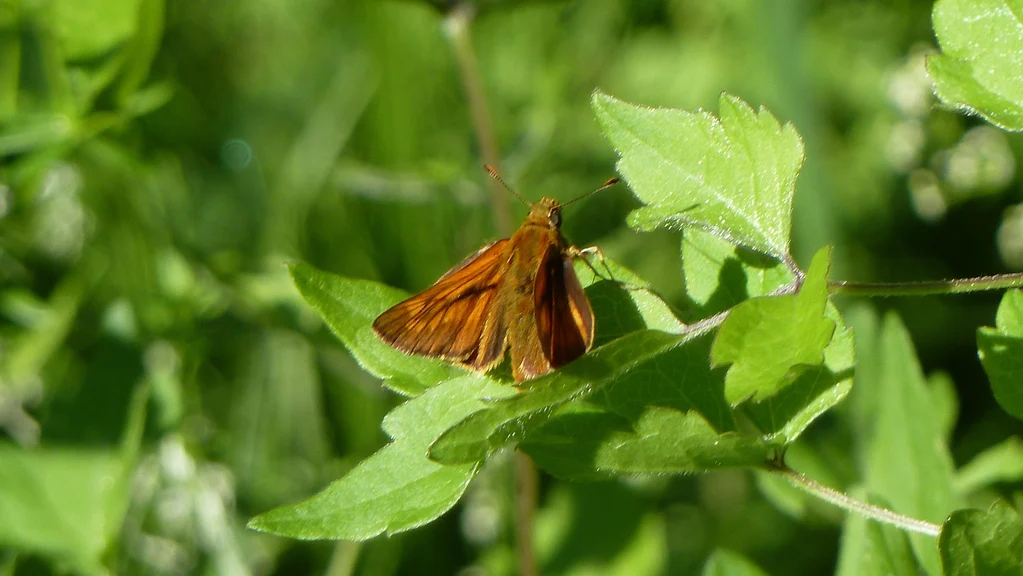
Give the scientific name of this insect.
Ochlodes sylvanus (also Ochlodes venata)
